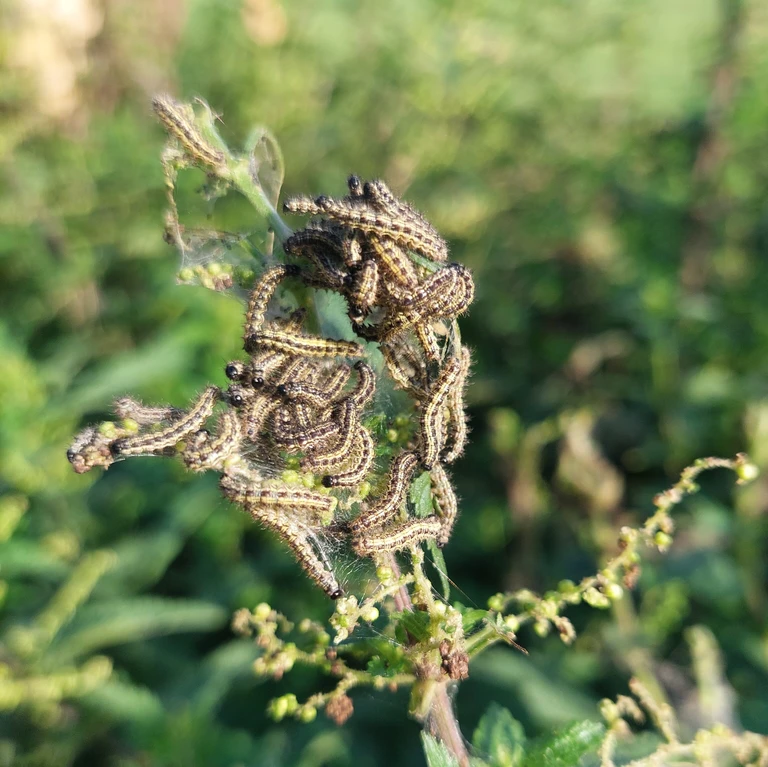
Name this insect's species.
Aglais urticae
